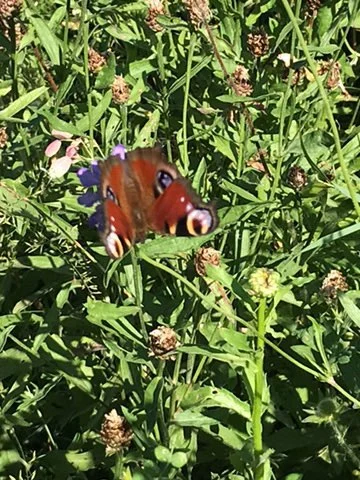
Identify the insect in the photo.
Aglais io
